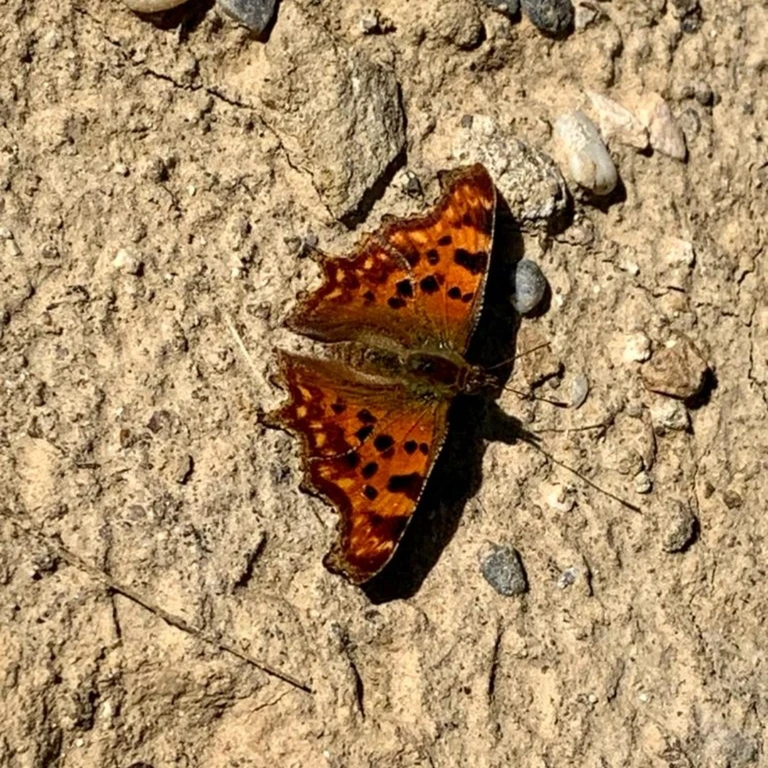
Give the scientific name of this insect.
Polygonia c-album
